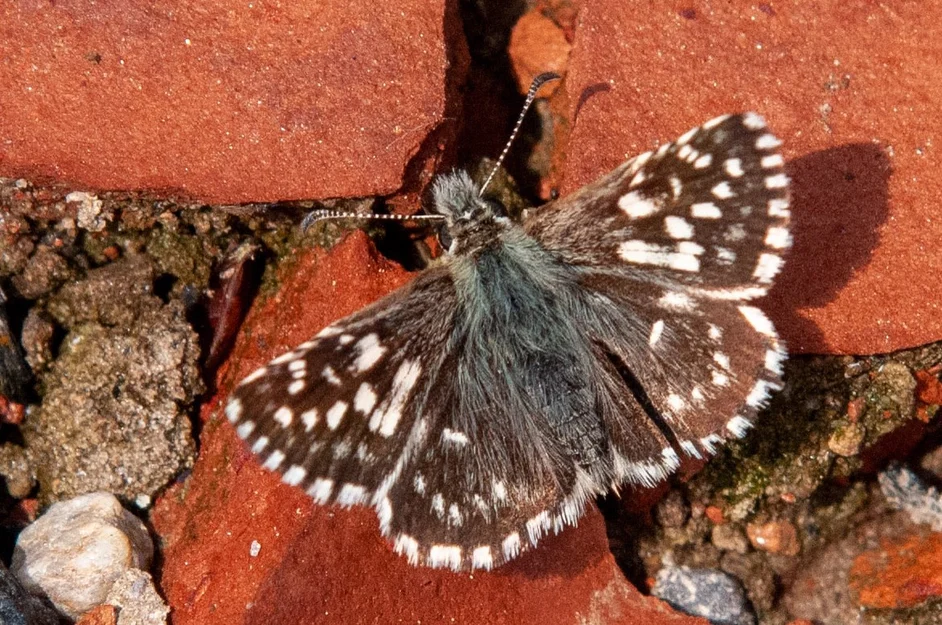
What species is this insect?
Pyrgus malvae
